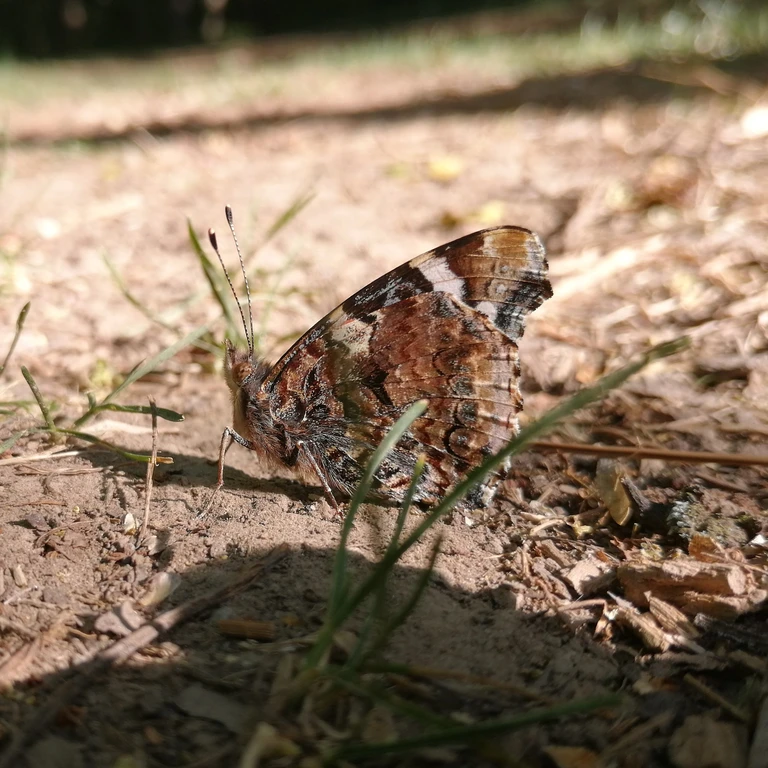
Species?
Vanessa atalanta
